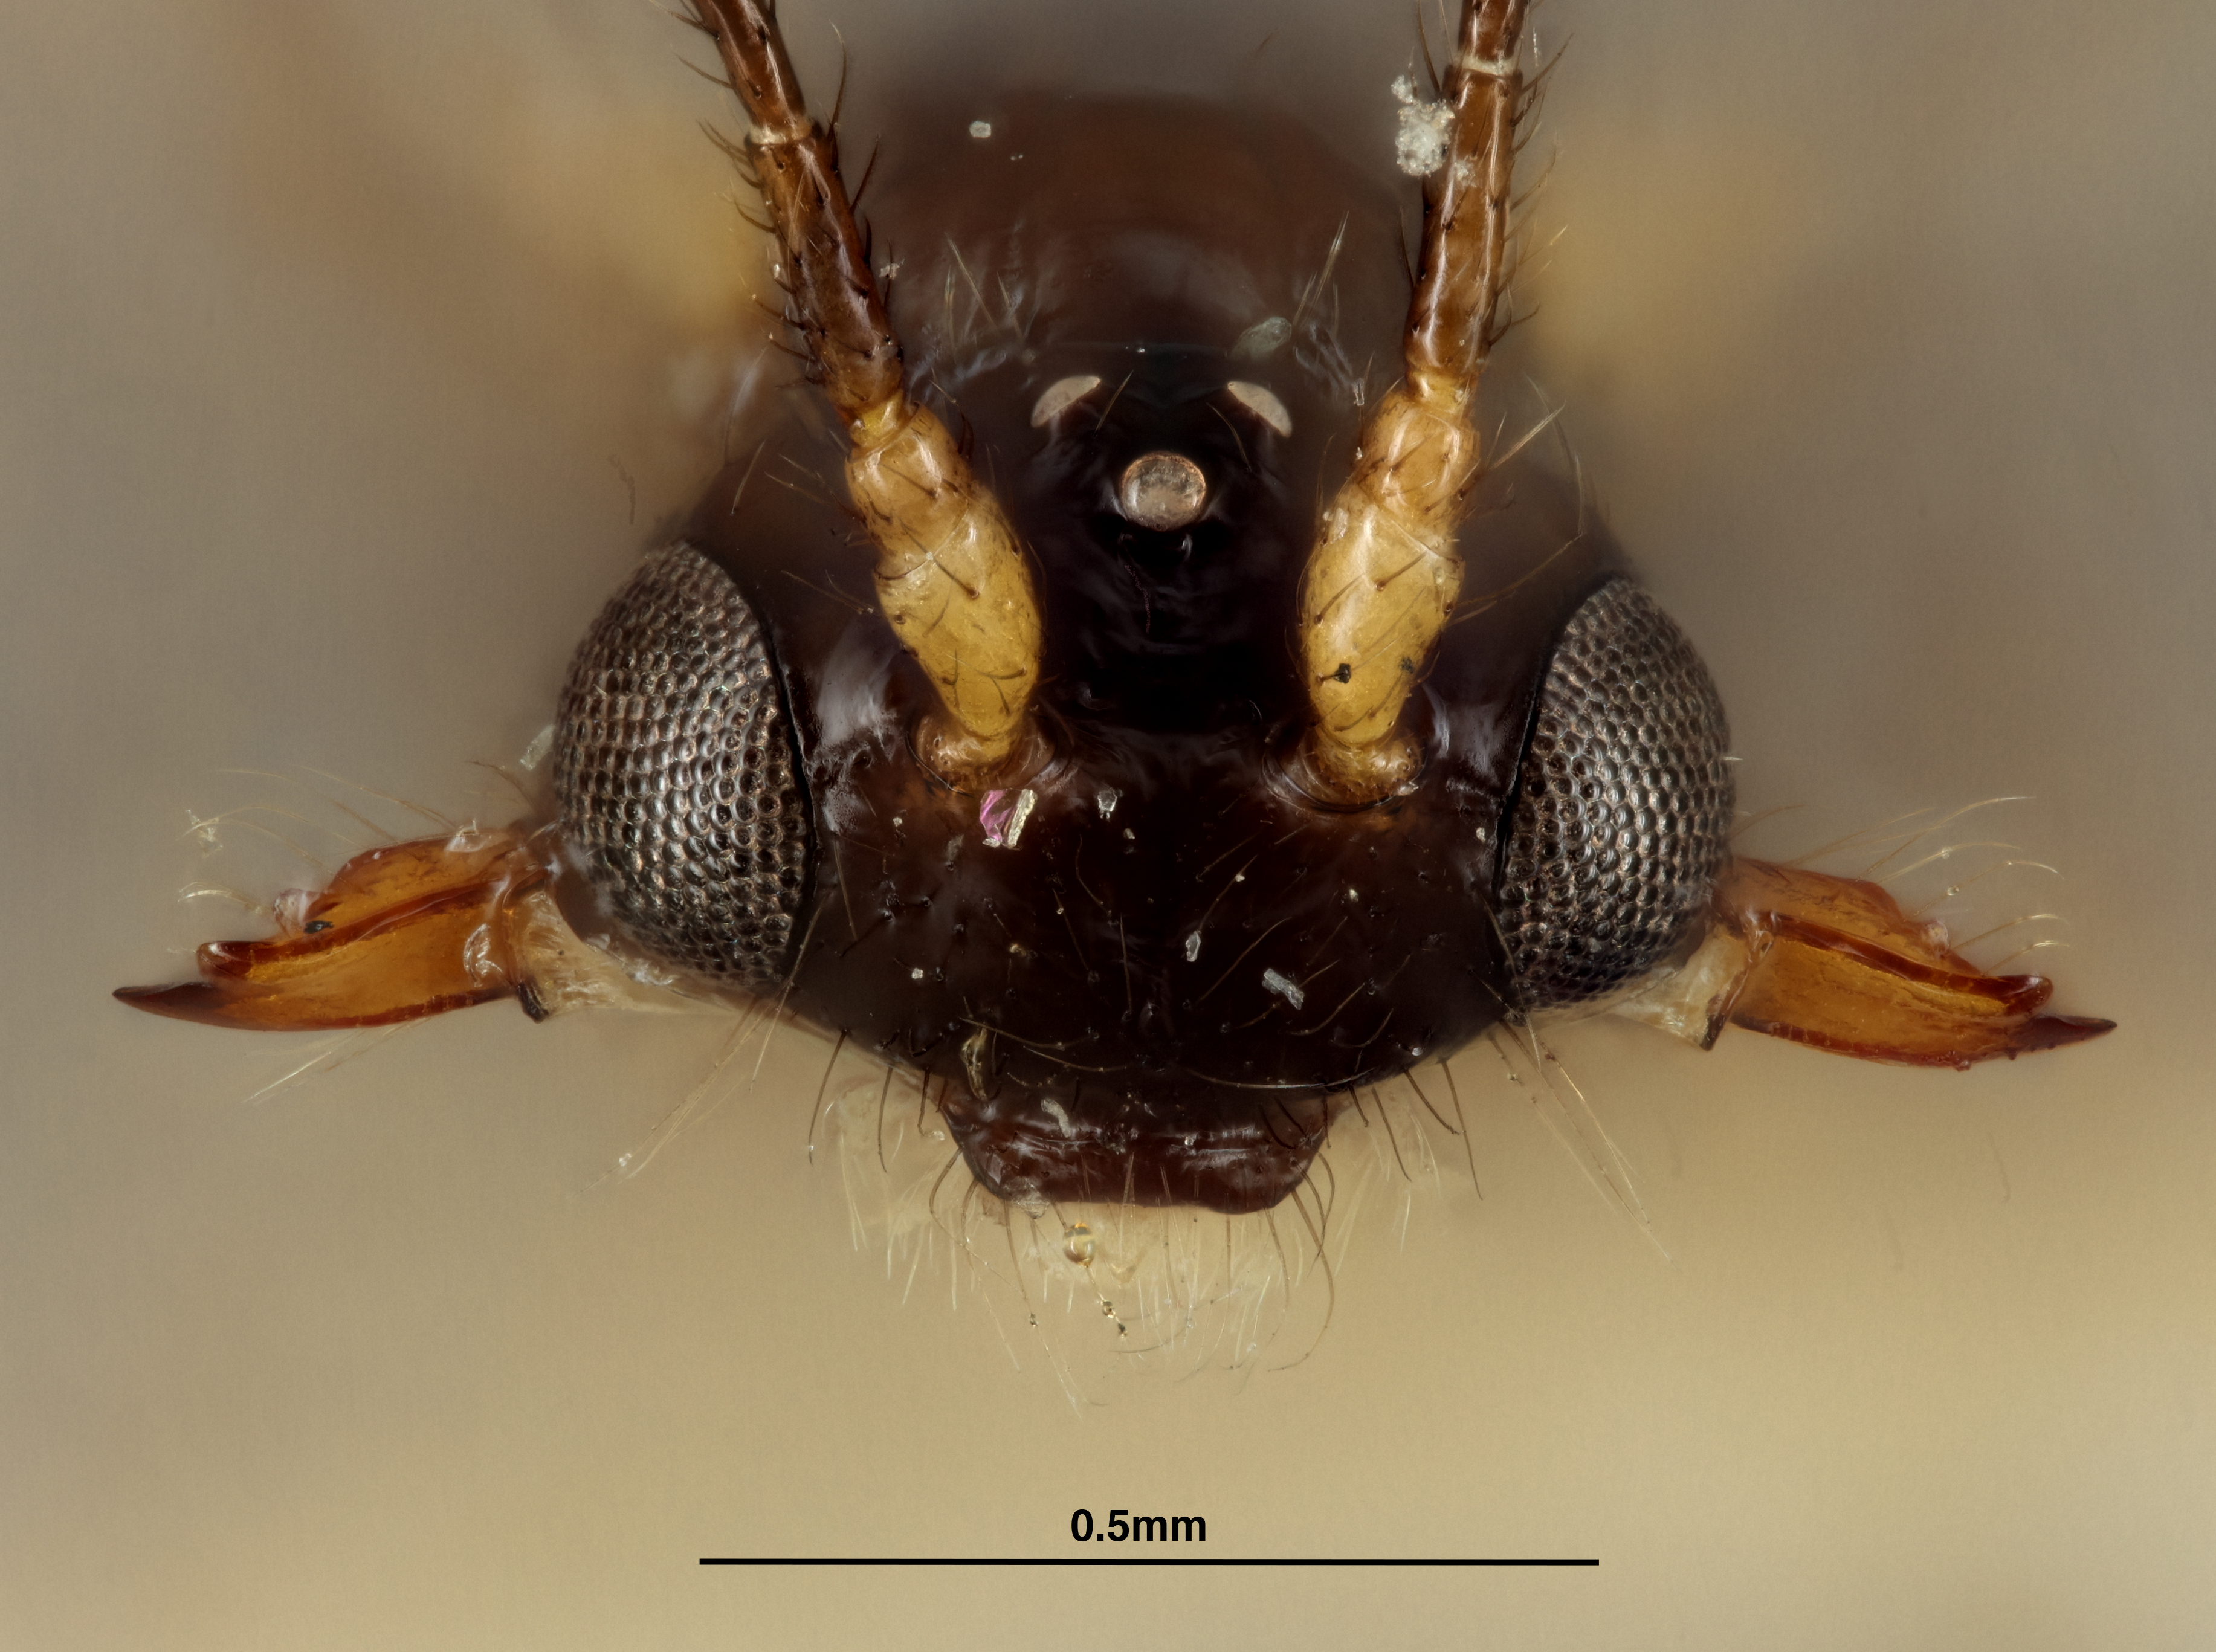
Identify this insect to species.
Aphaereta dipterica
